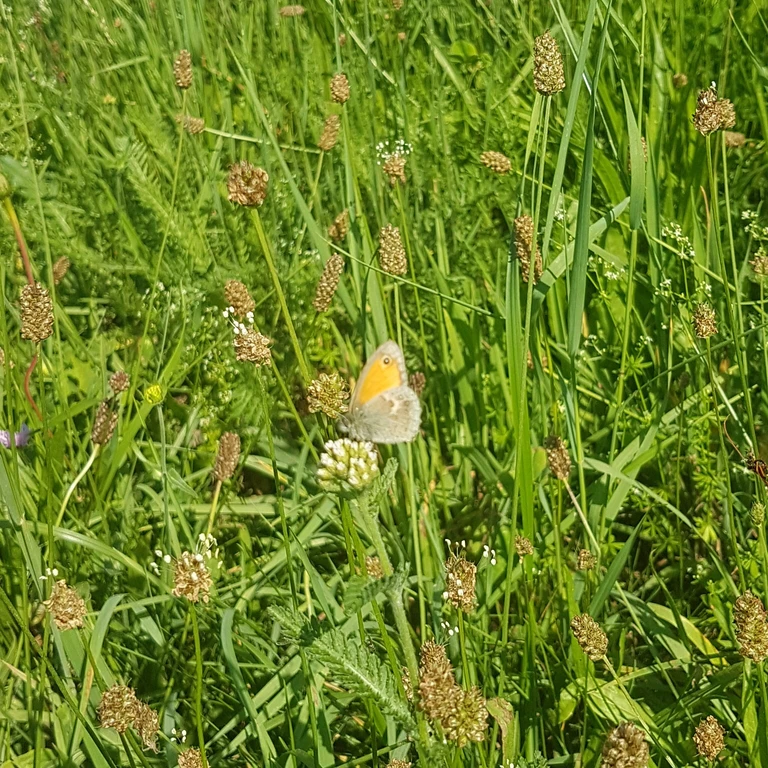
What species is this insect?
Coenonympha pamphilus
